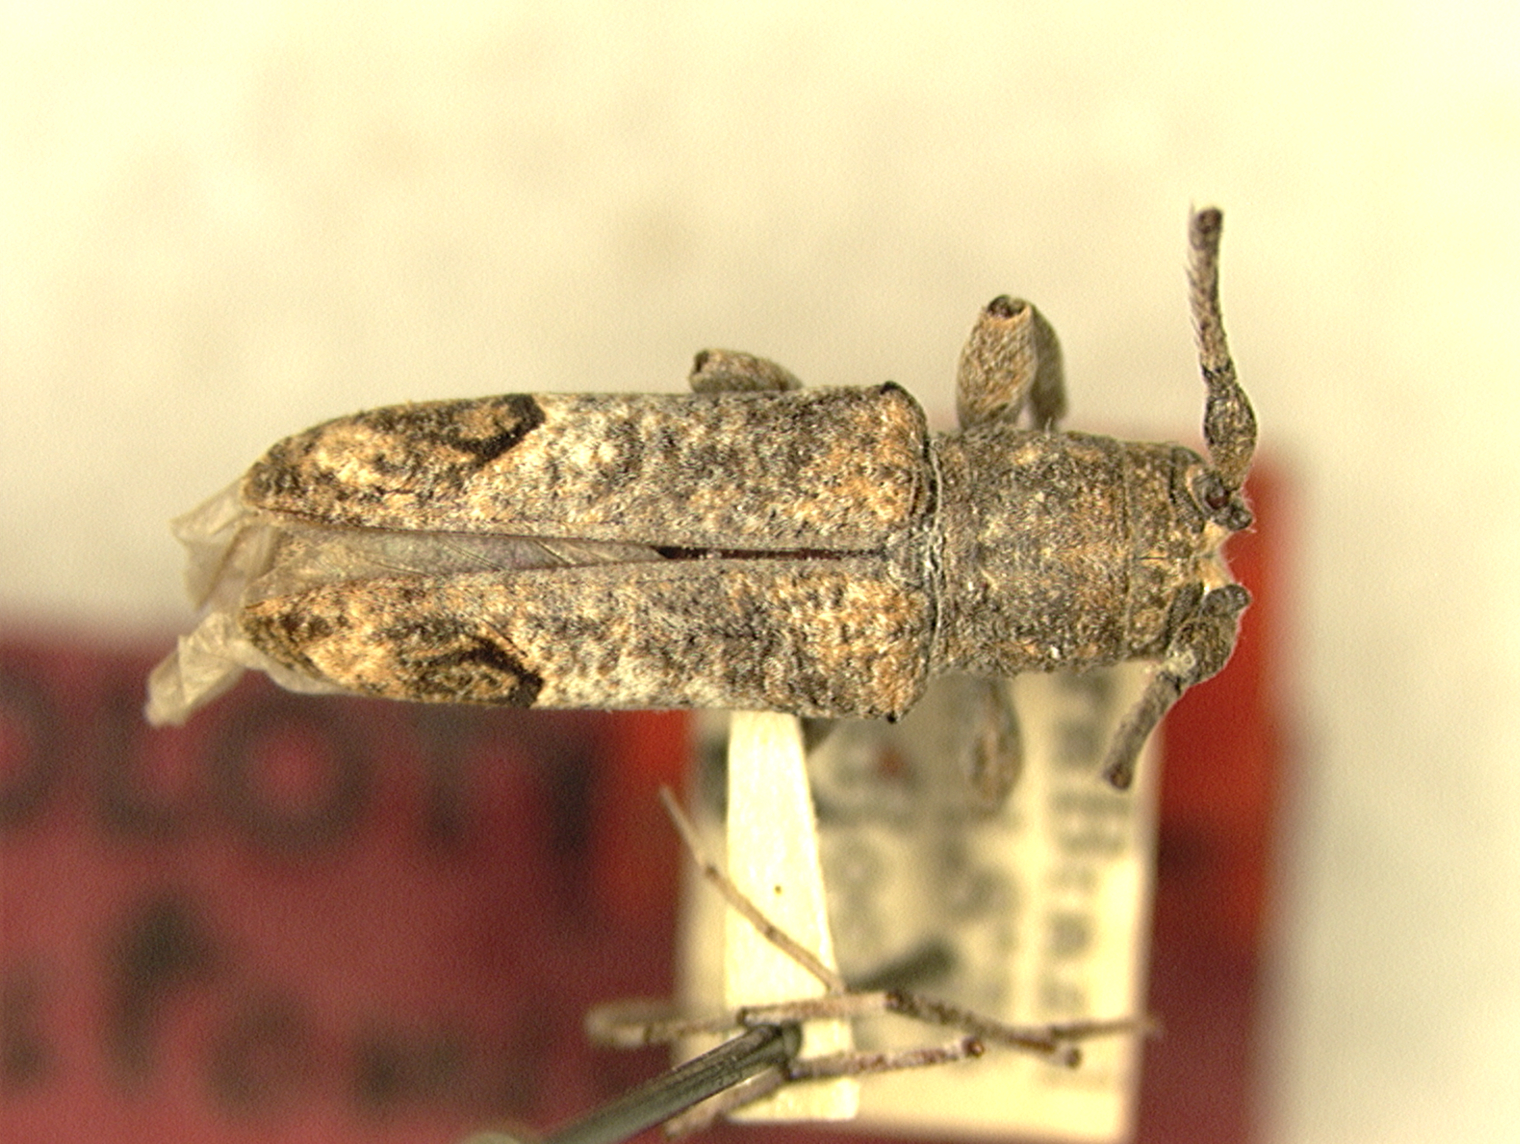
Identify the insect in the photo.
Trestonia pulcherrima
